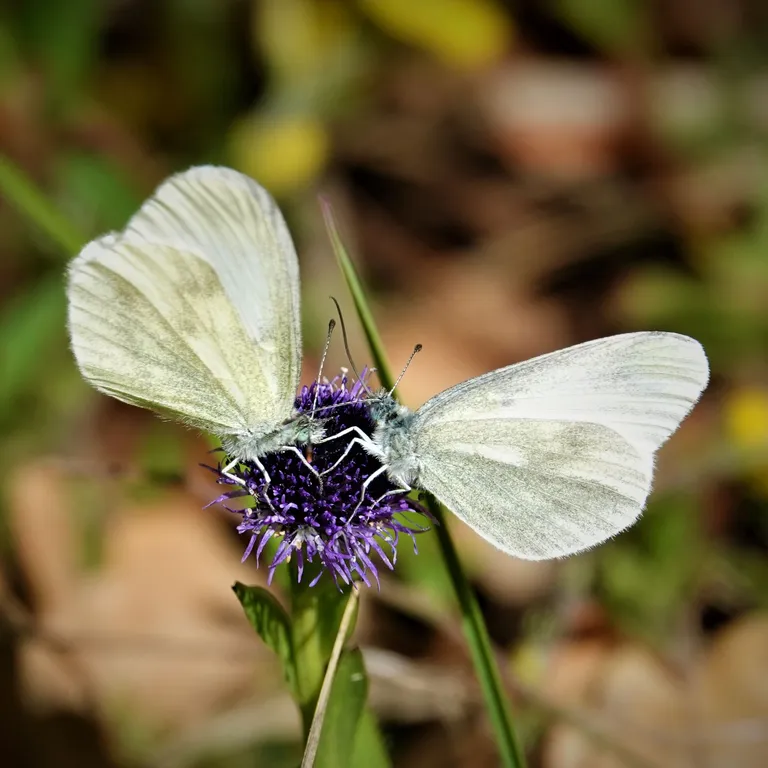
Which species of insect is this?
Leptidea sinapis/juvernica
